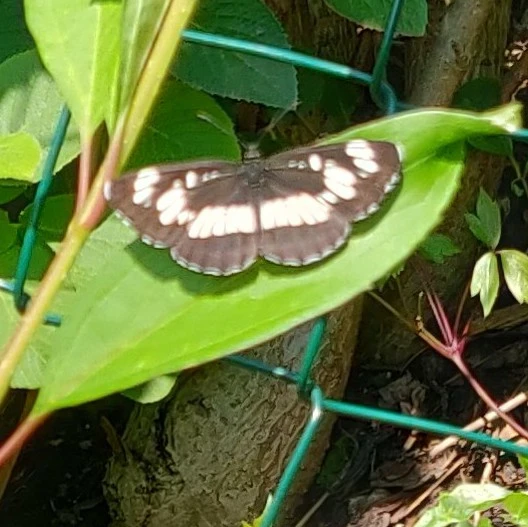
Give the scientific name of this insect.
Neptis rivularis
